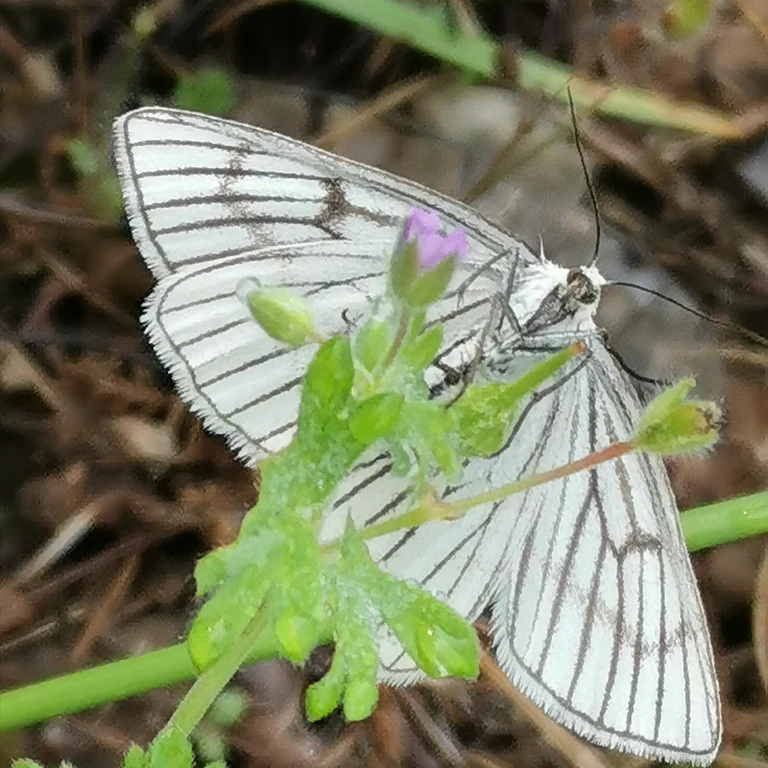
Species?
Siona lineata
